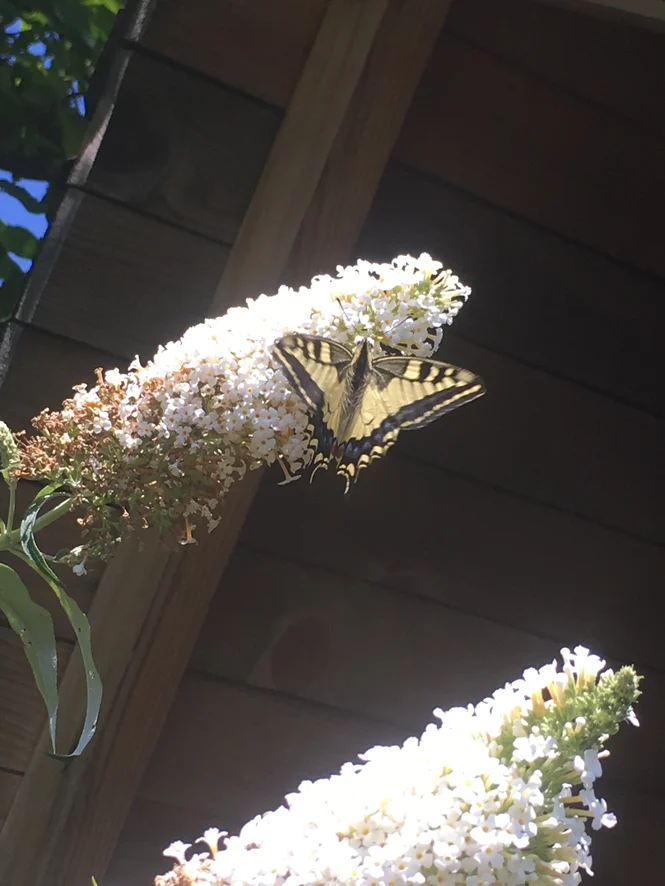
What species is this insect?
Papilio machaon
